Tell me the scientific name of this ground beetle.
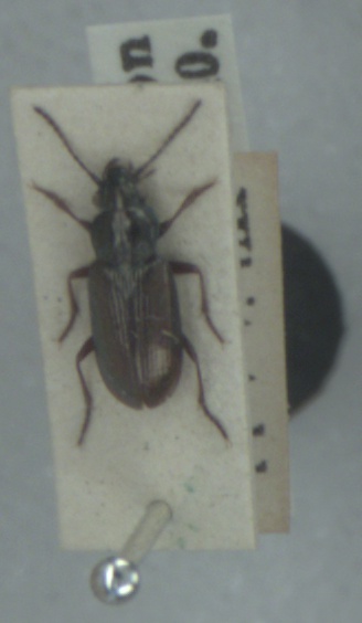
Pogonus littoralis
